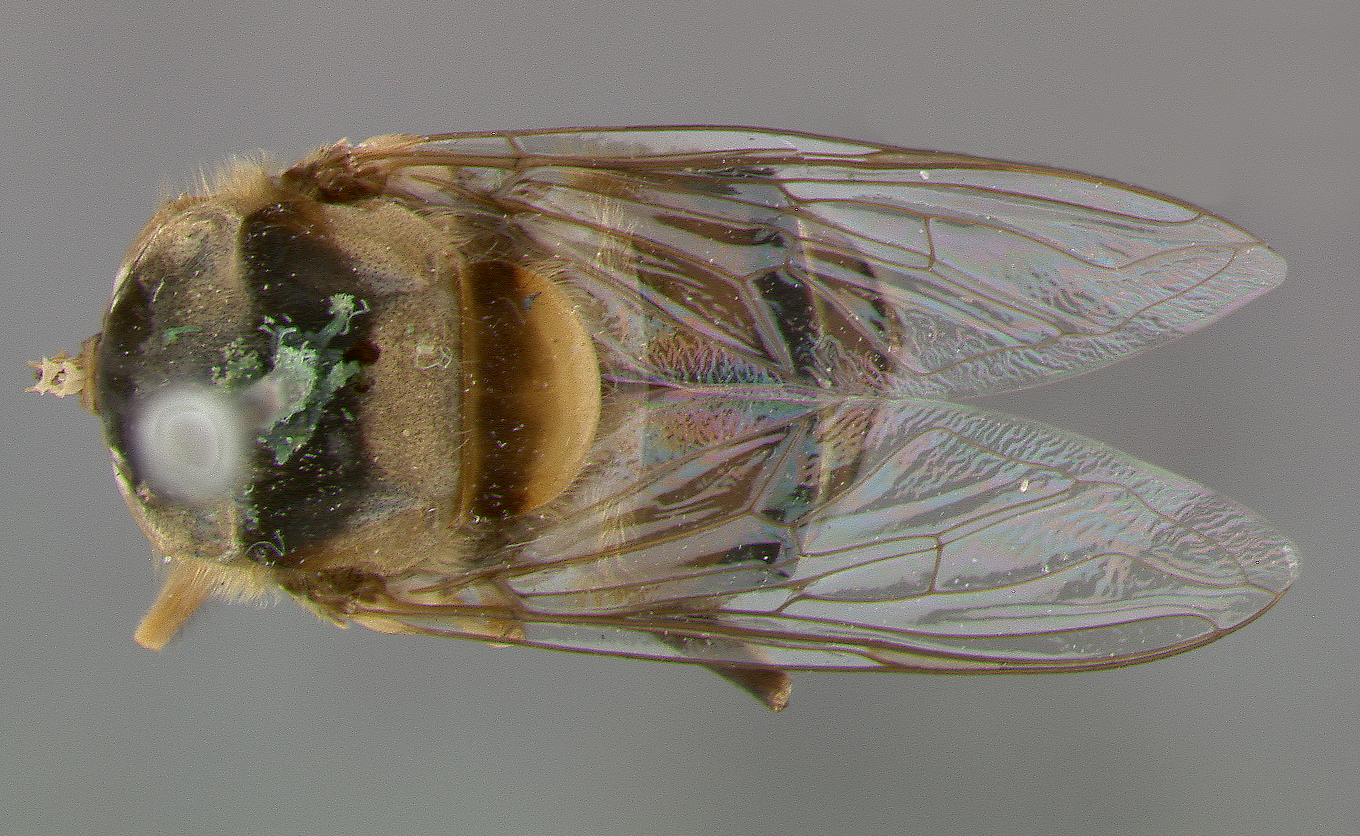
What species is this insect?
Eristalis bidentata
